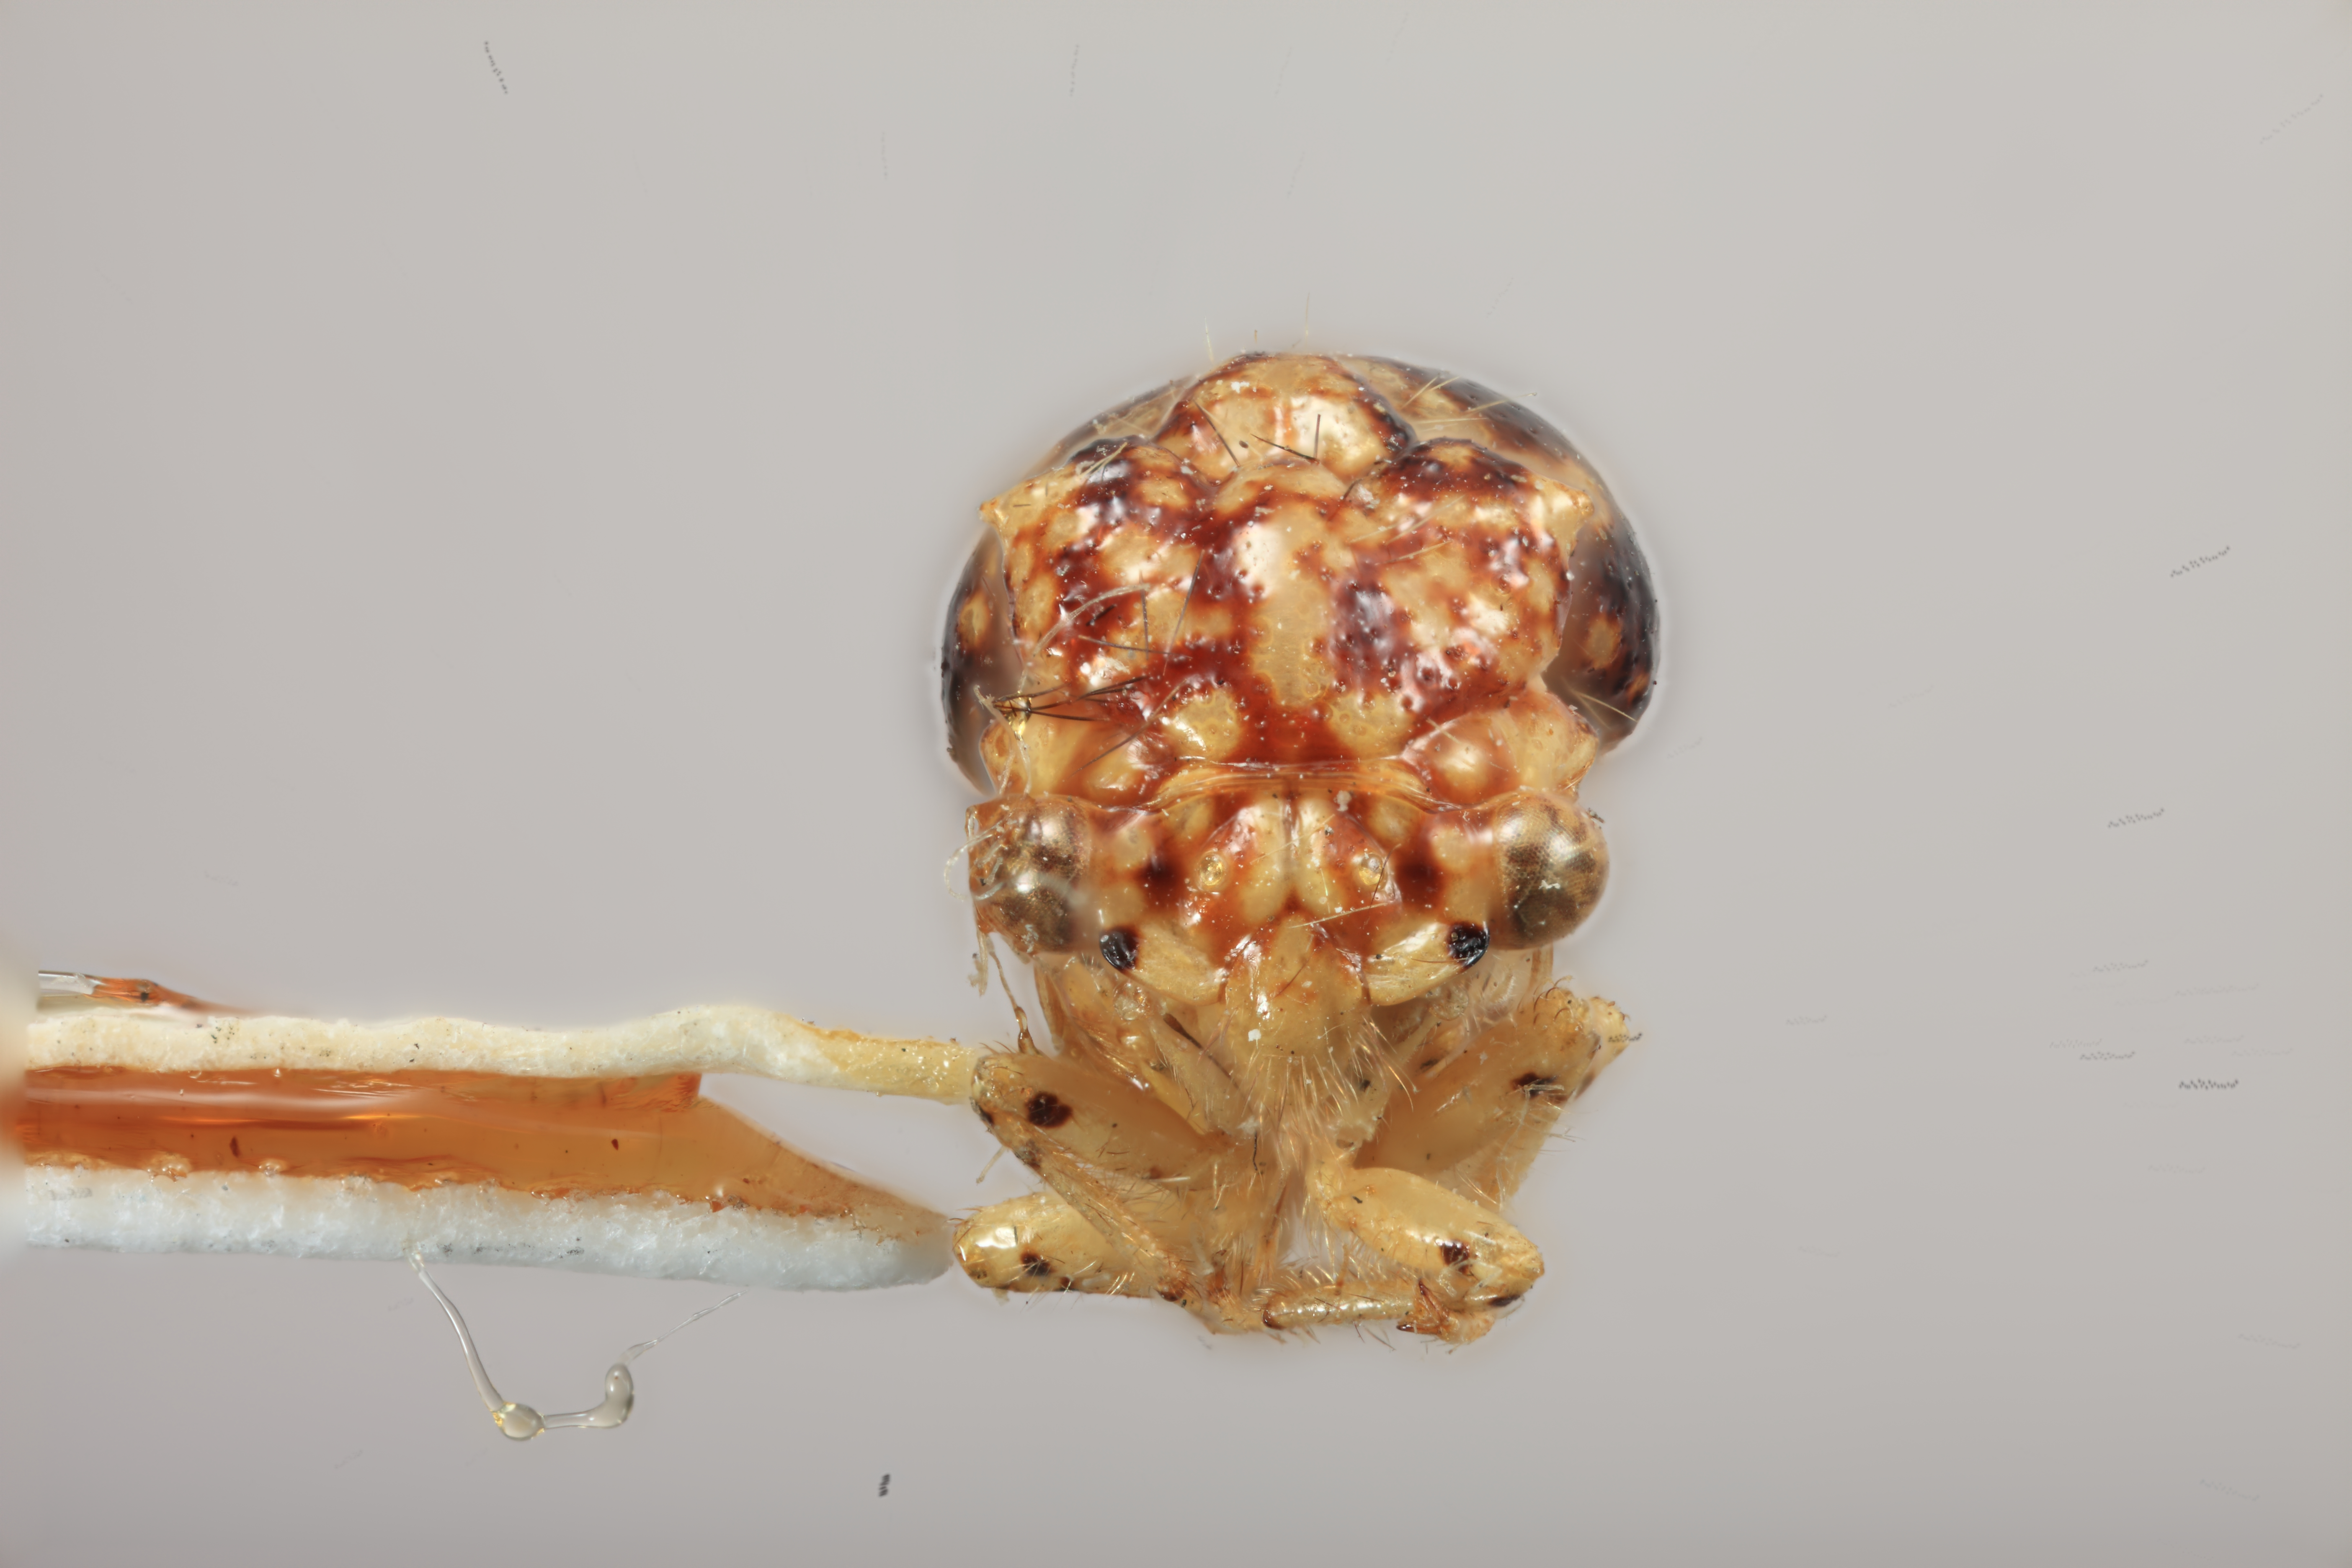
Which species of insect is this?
Antonae bulbosa
